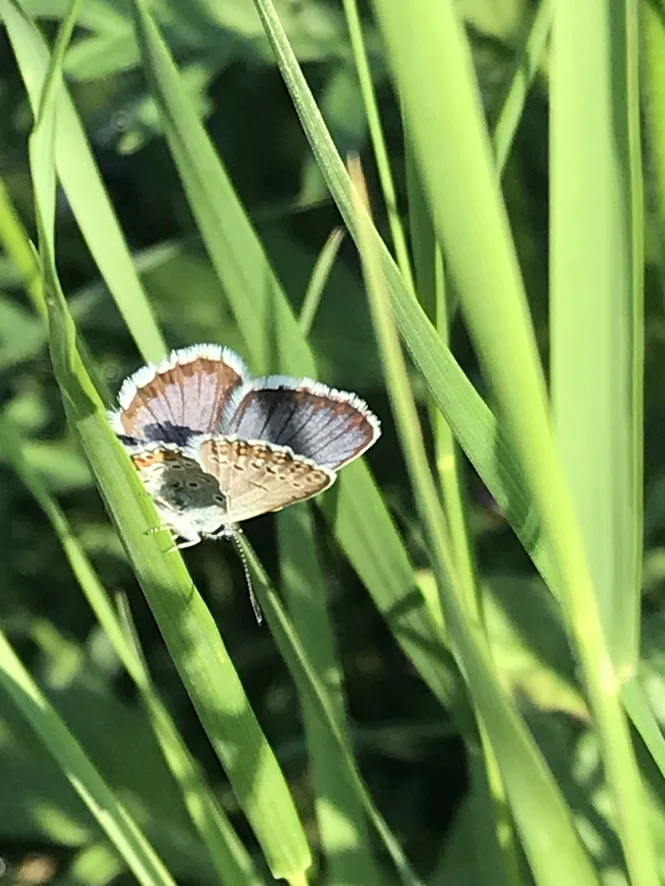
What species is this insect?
Plebejus argus
